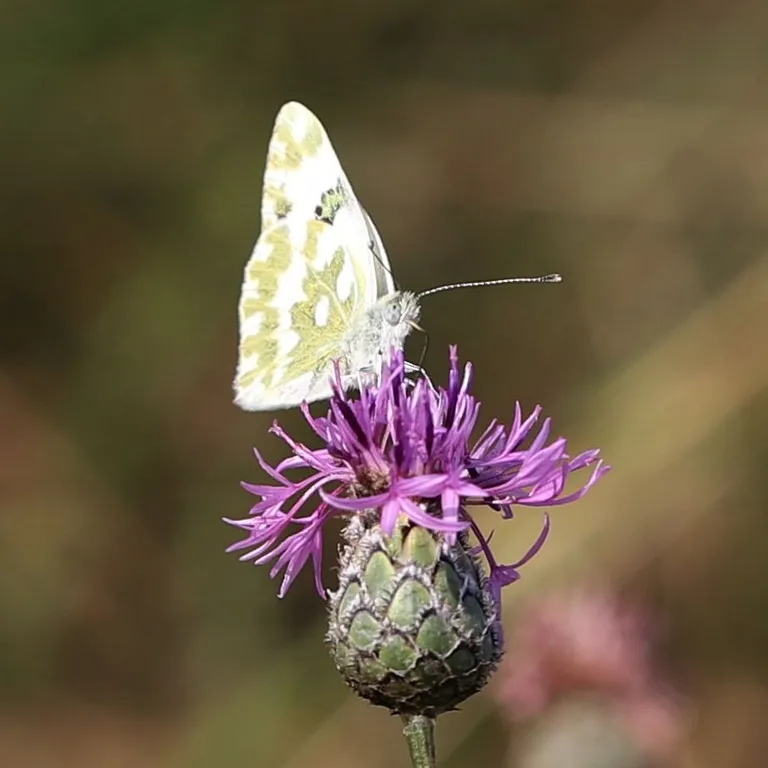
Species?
Pontia edusa
